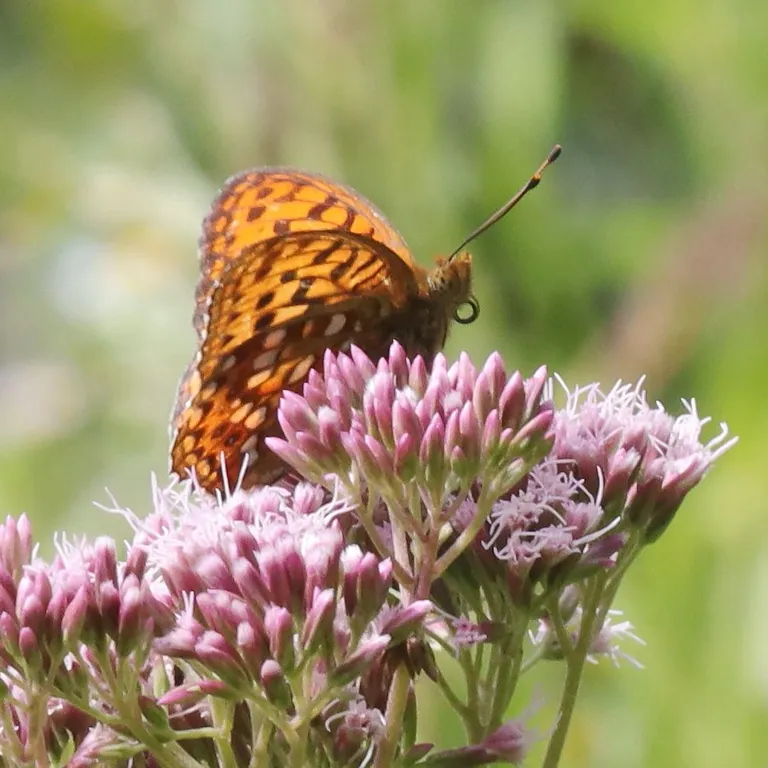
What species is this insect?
Fabriciana adippe
